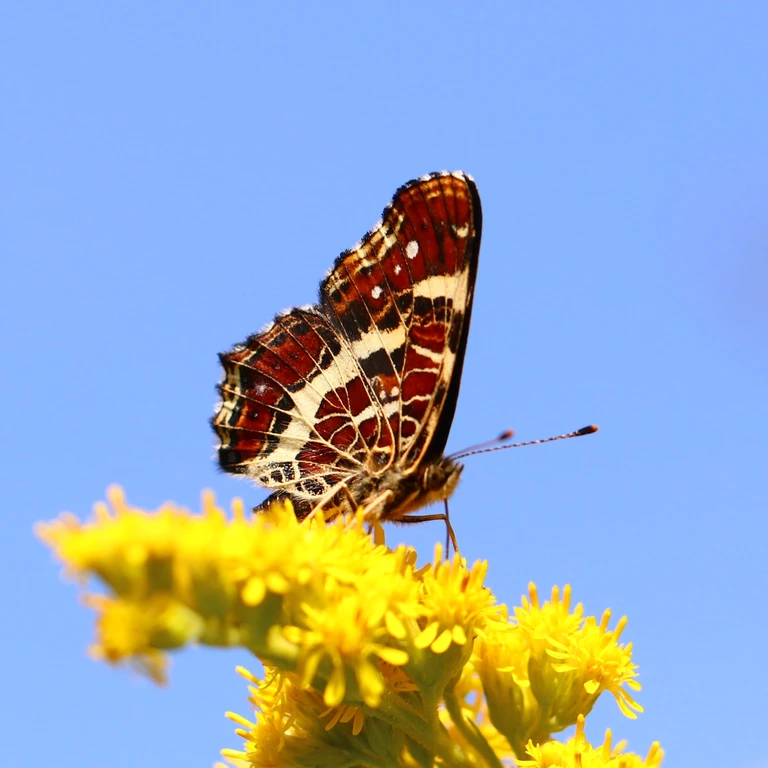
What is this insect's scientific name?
Araschnia levana
